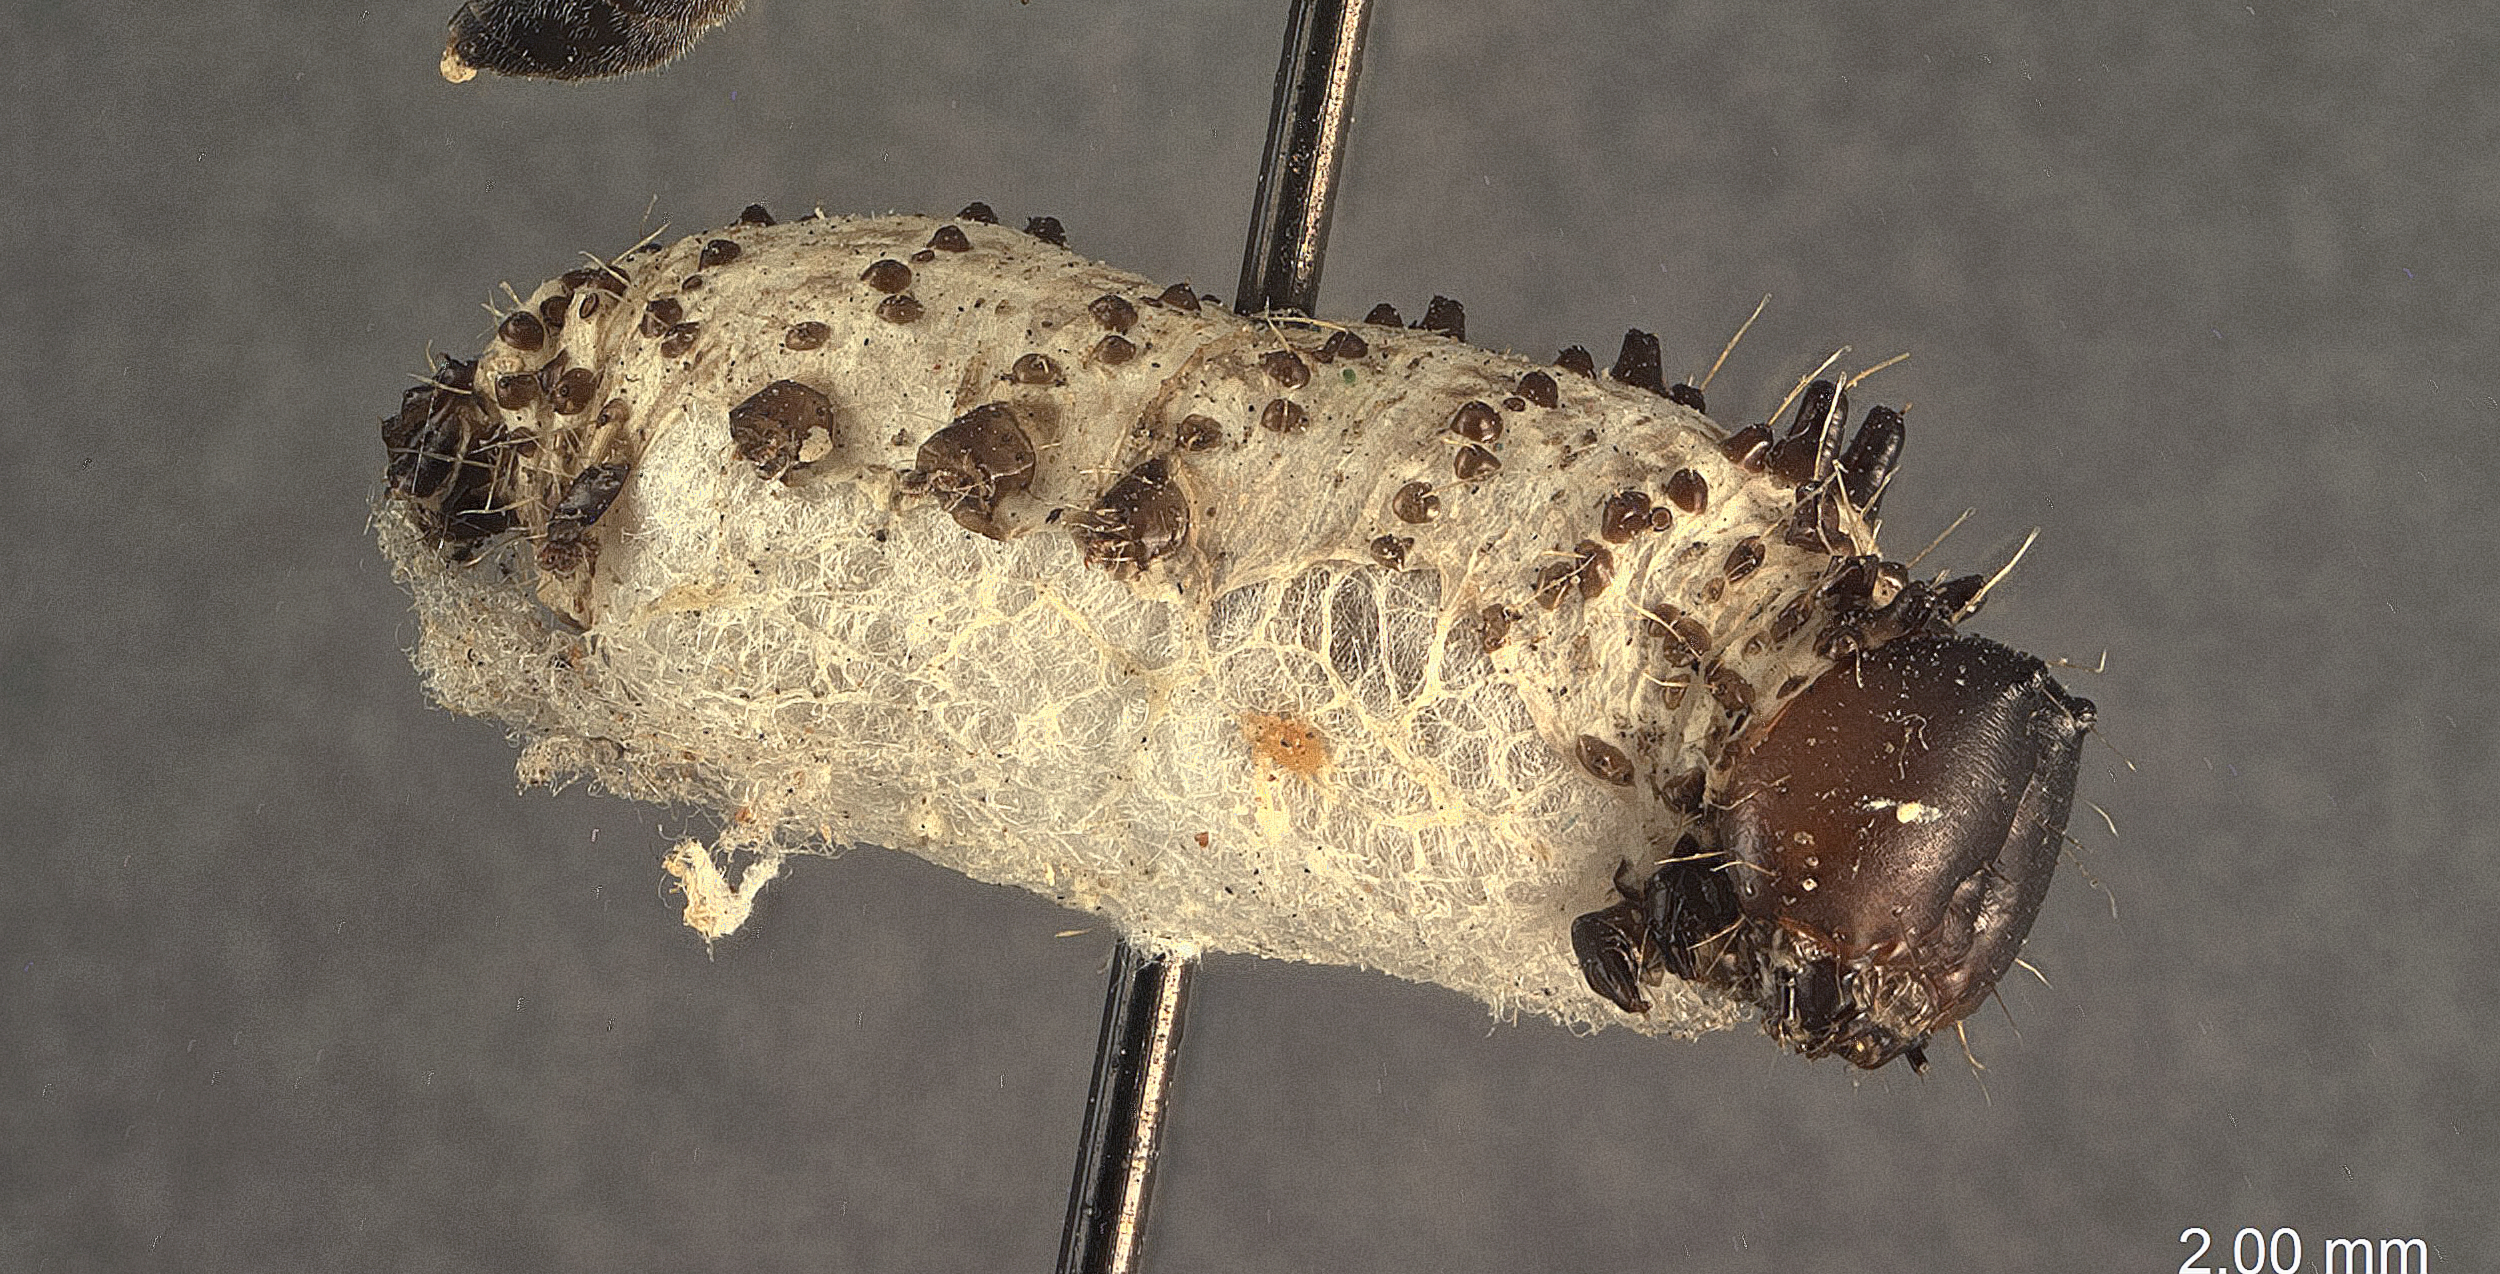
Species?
Limneria oedemisiae
